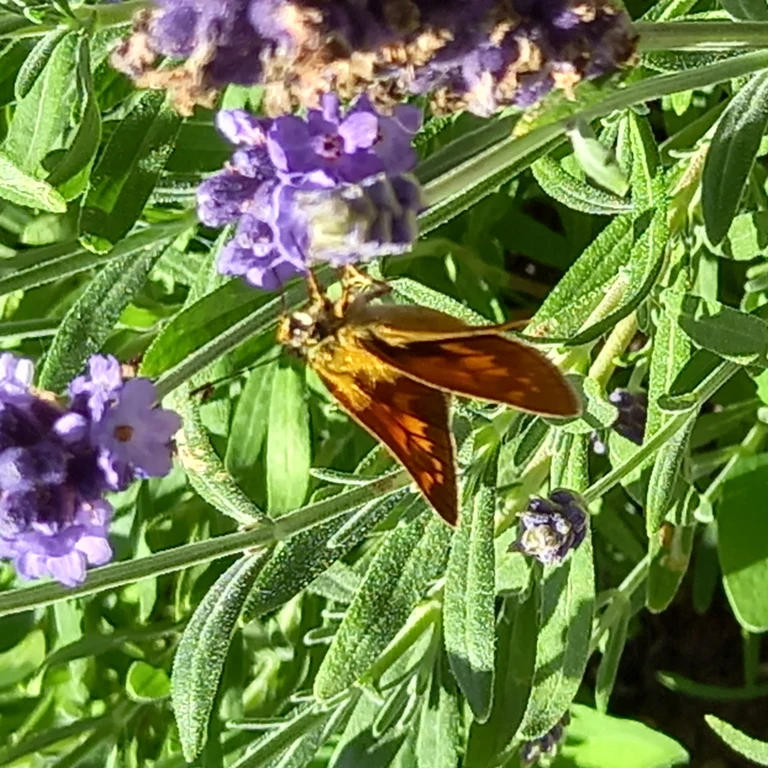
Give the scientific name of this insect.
Ochlodes sylvanus (also Ochlodes venata)
